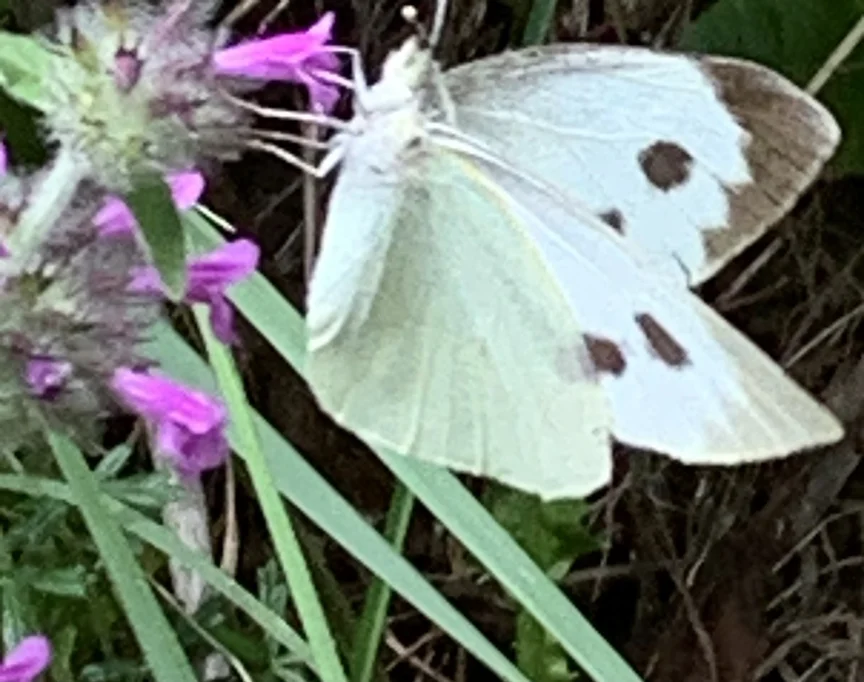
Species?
Pieris brassicae
